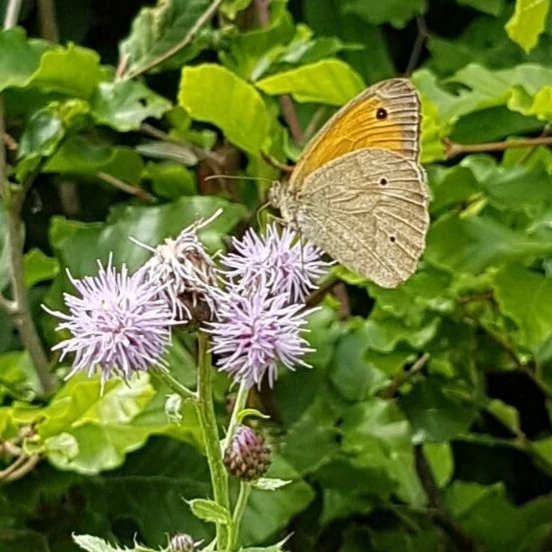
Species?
Maniola jurtina
